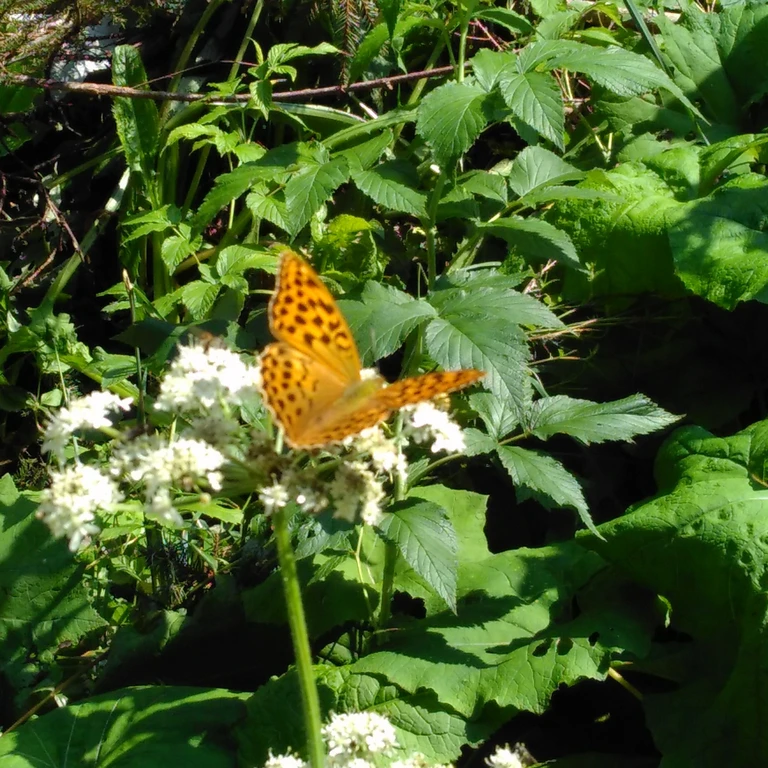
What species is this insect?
Argynnis paphia
